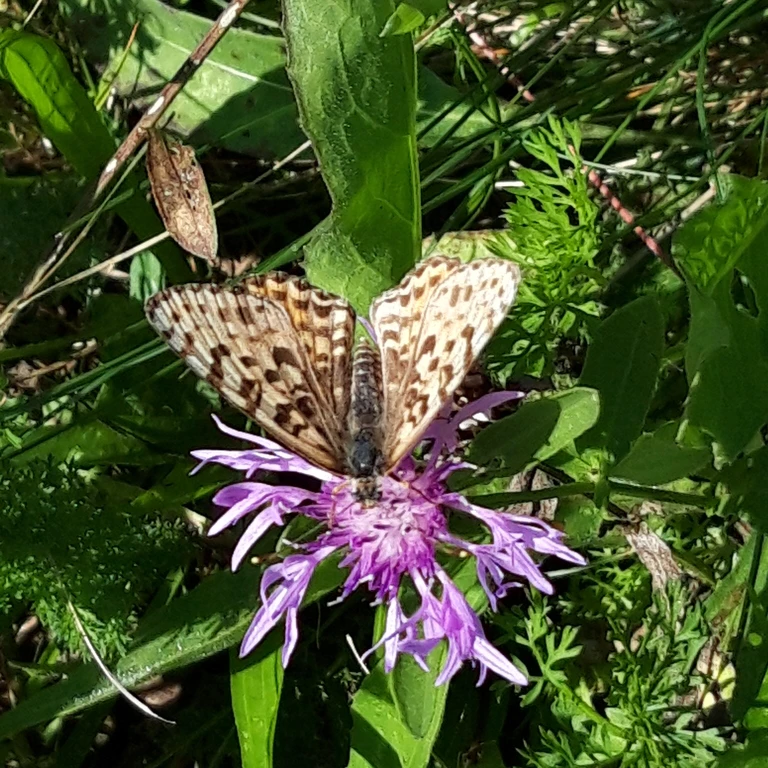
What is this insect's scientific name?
Melitaea didyma
